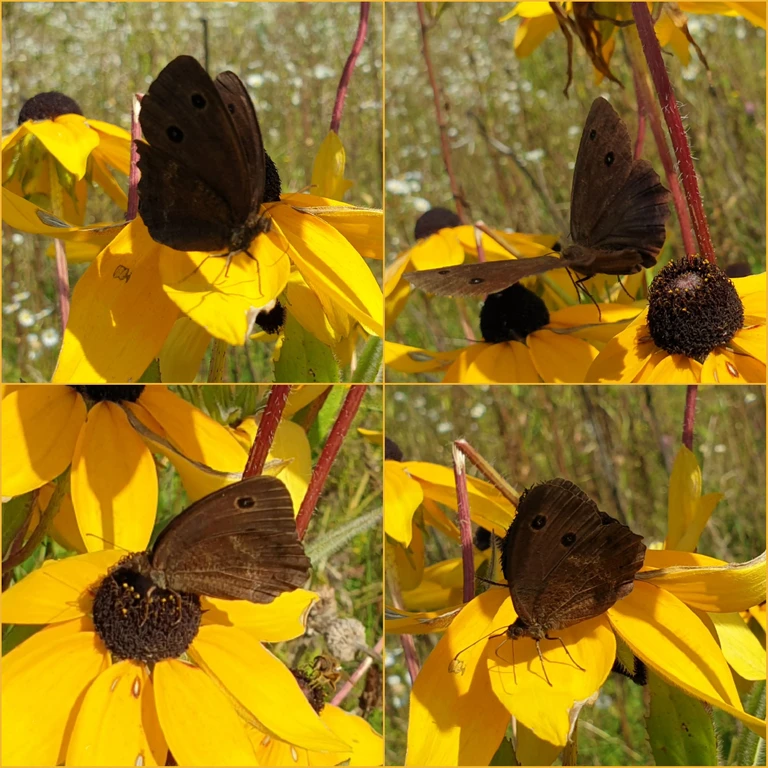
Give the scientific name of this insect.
Minois dryas
